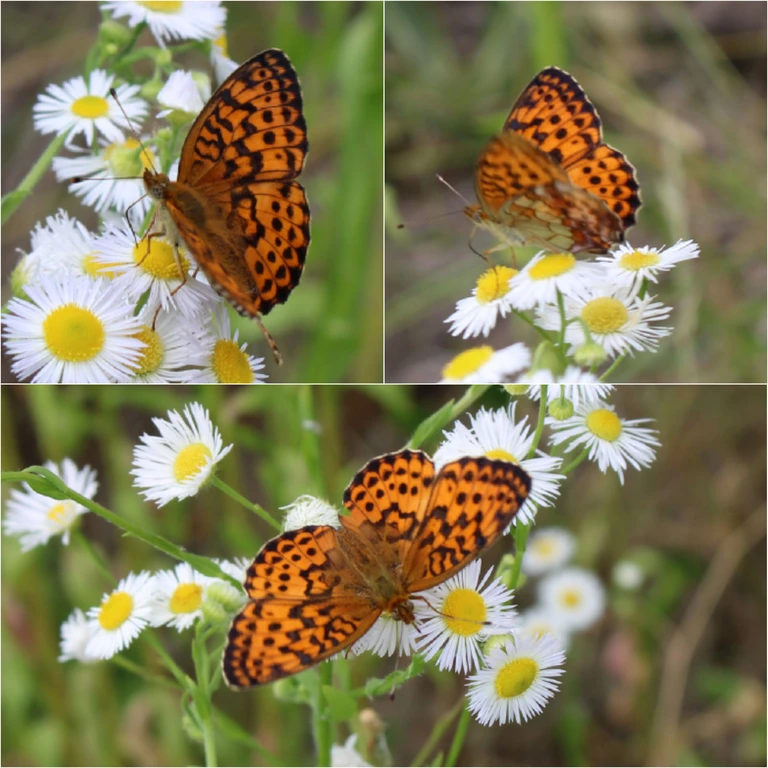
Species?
Brenthis daphne
